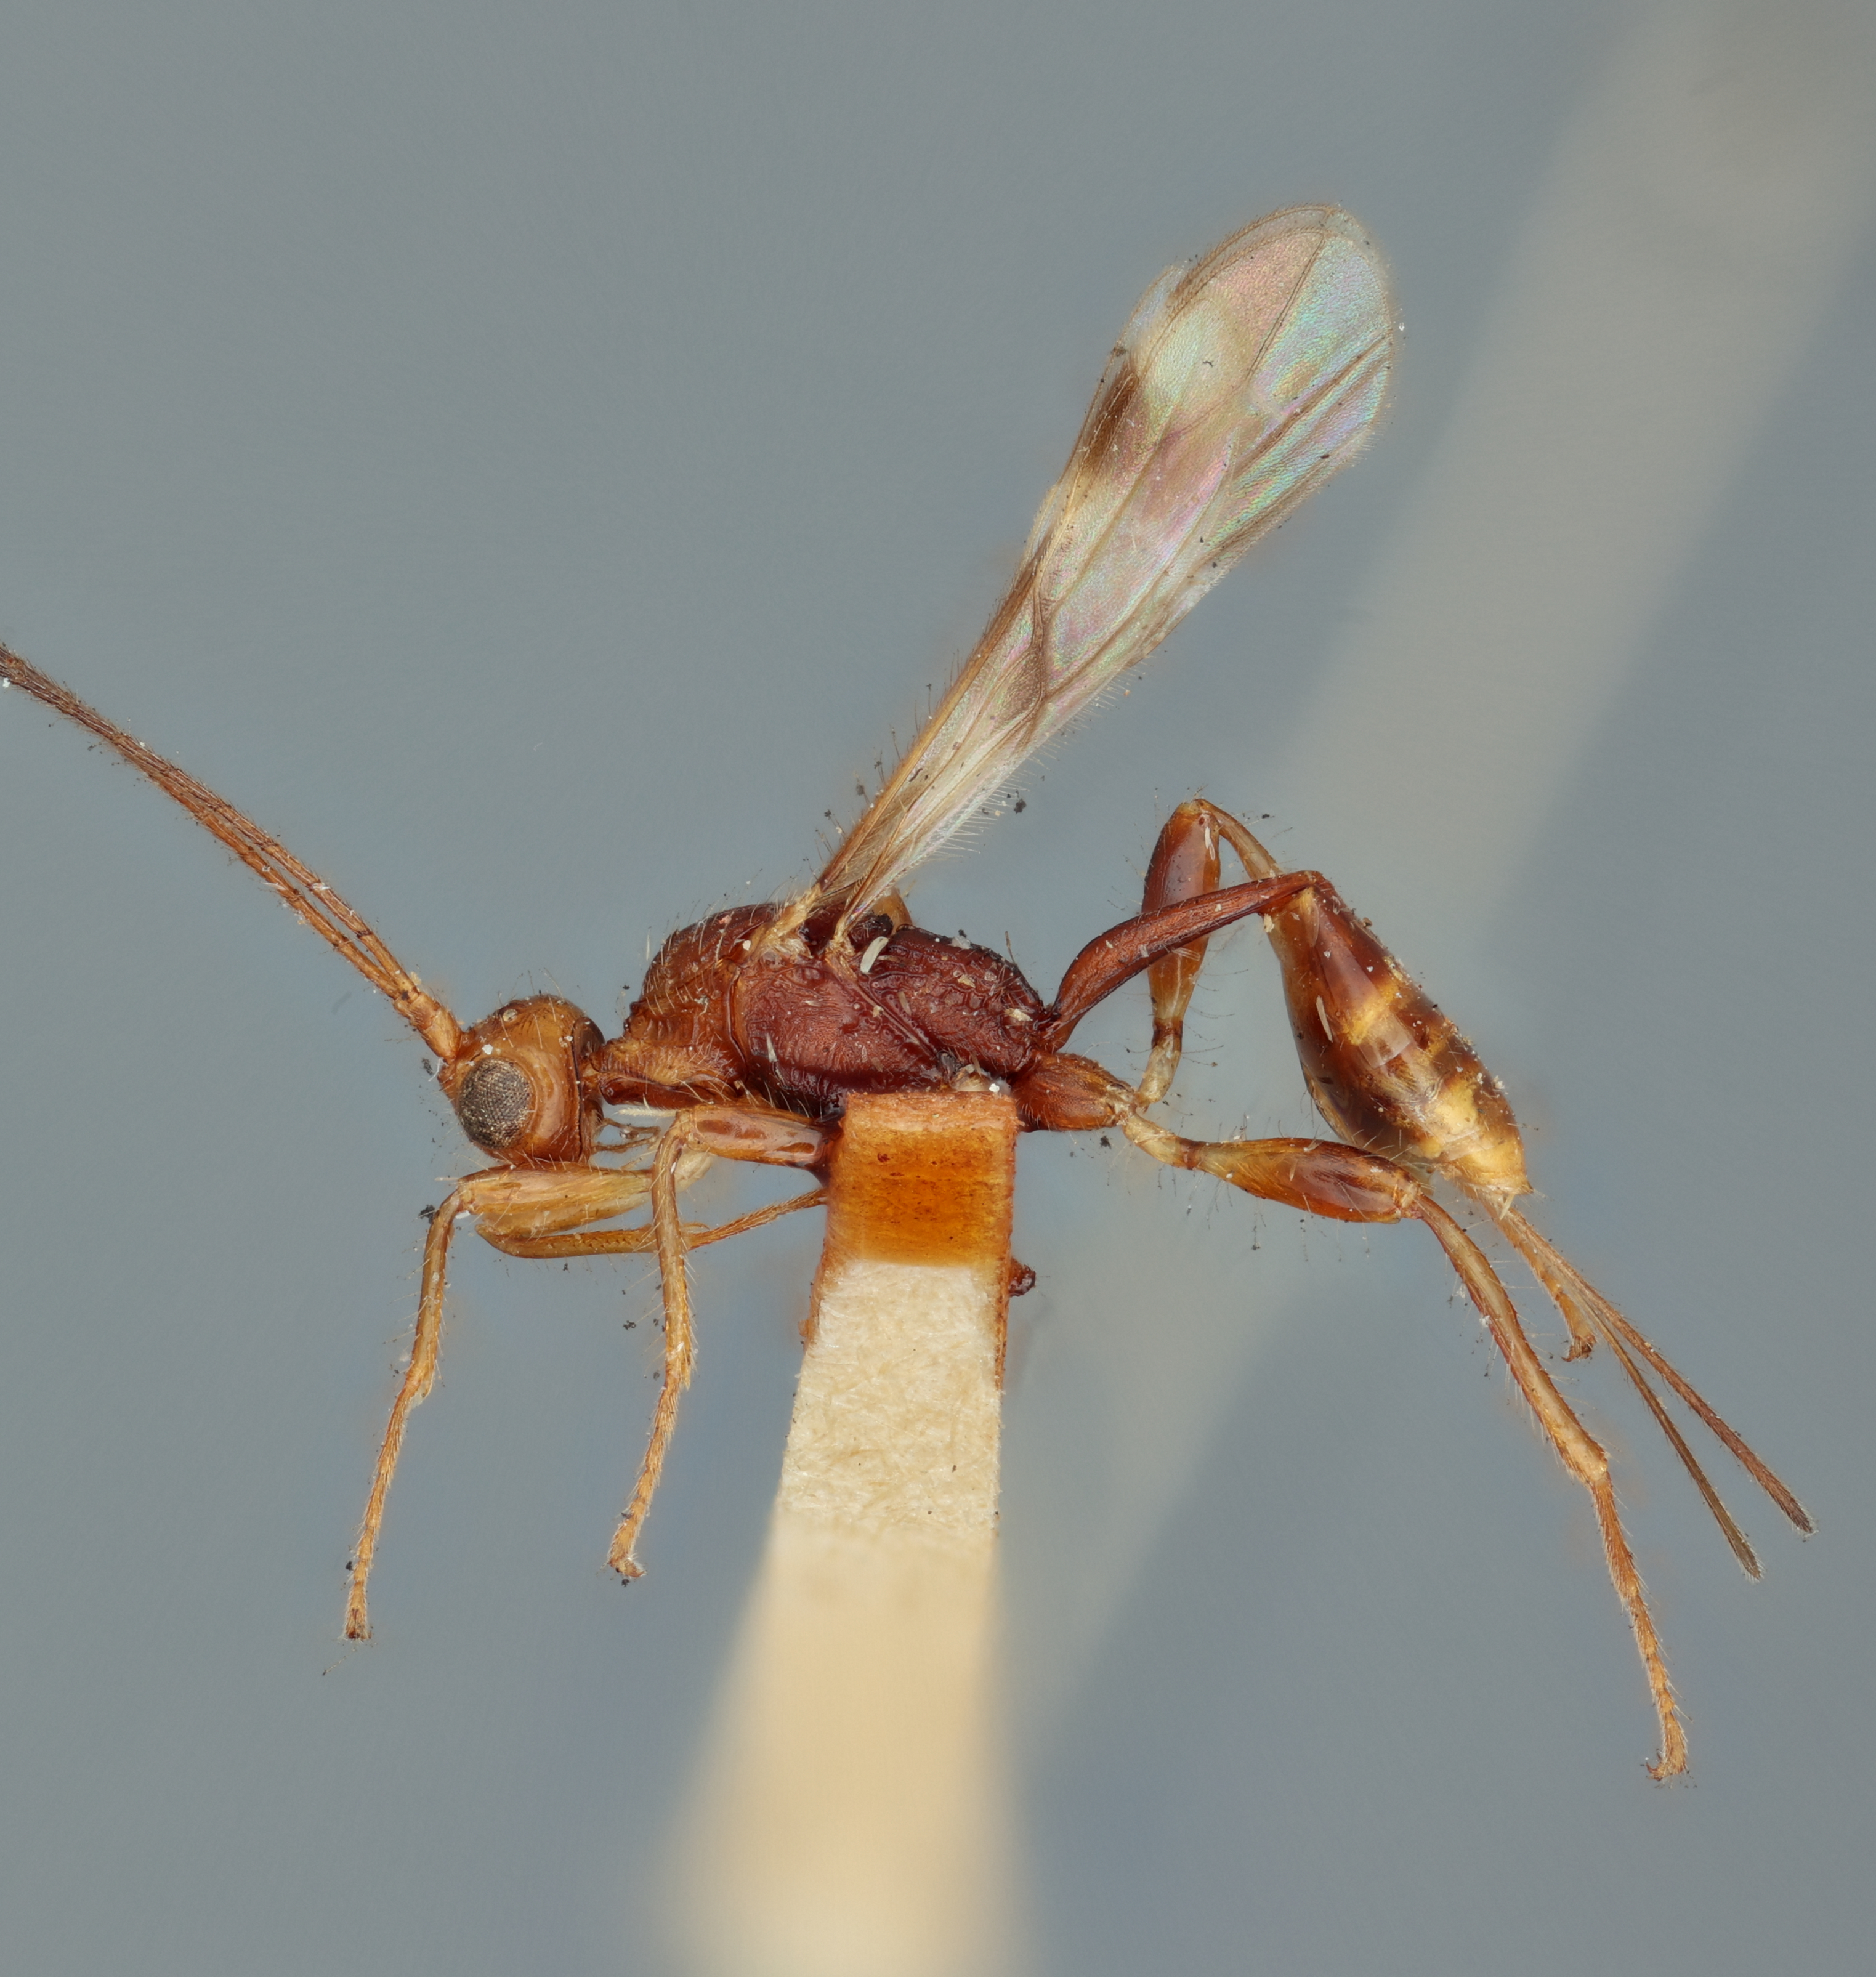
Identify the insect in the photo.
Spathius prodicus
